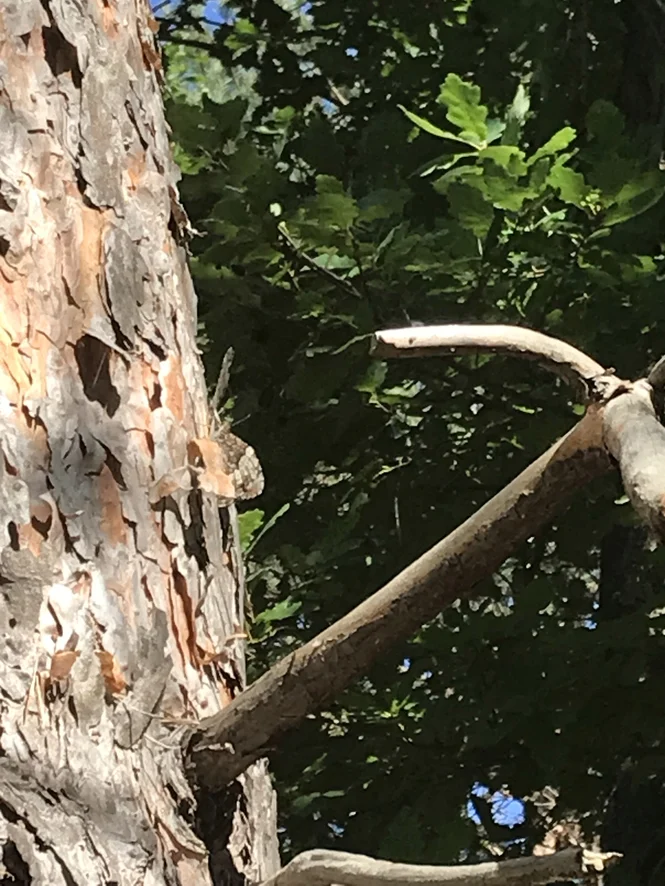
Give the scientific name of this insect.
Hipparchia fagi
